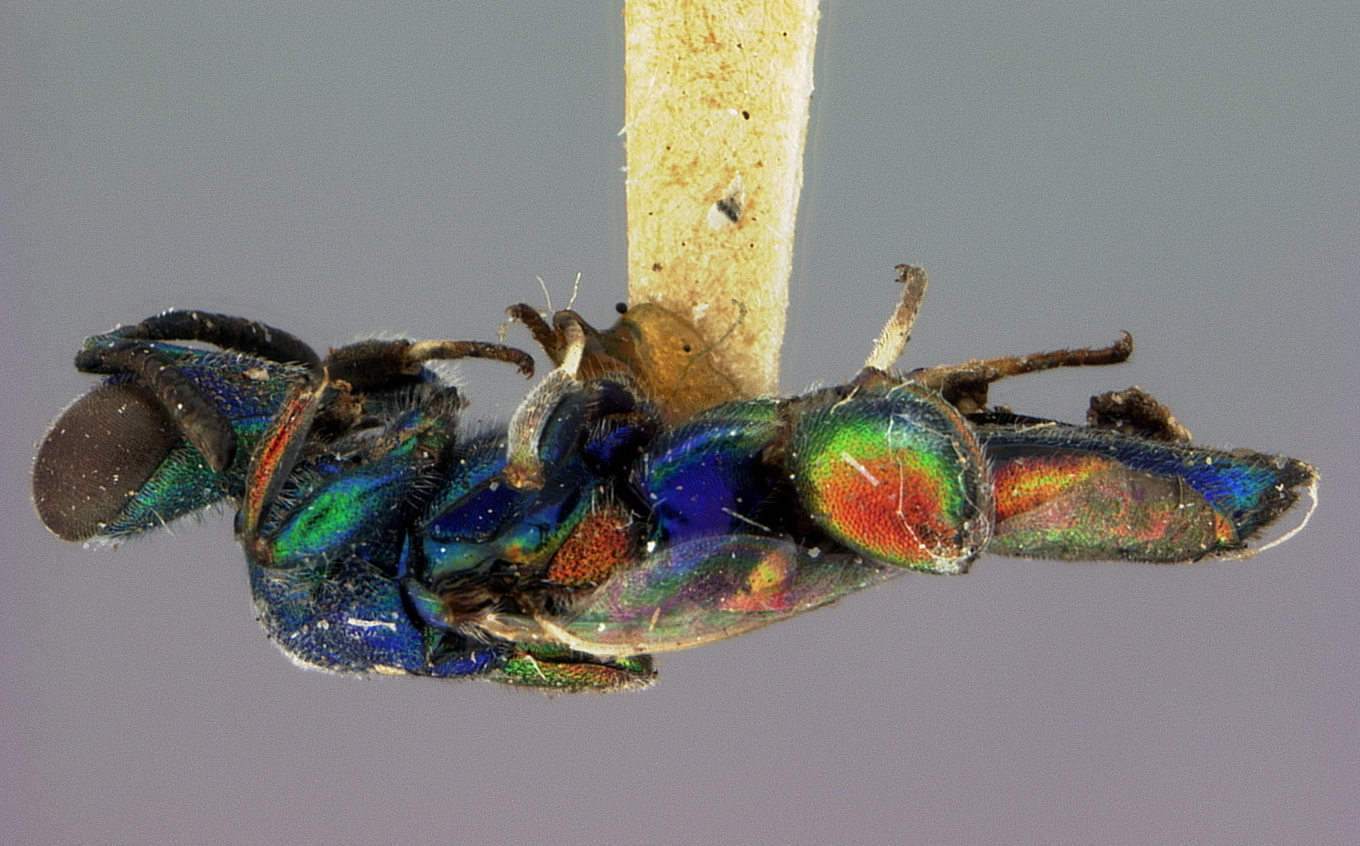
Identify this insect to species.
Euchrysia busckii
